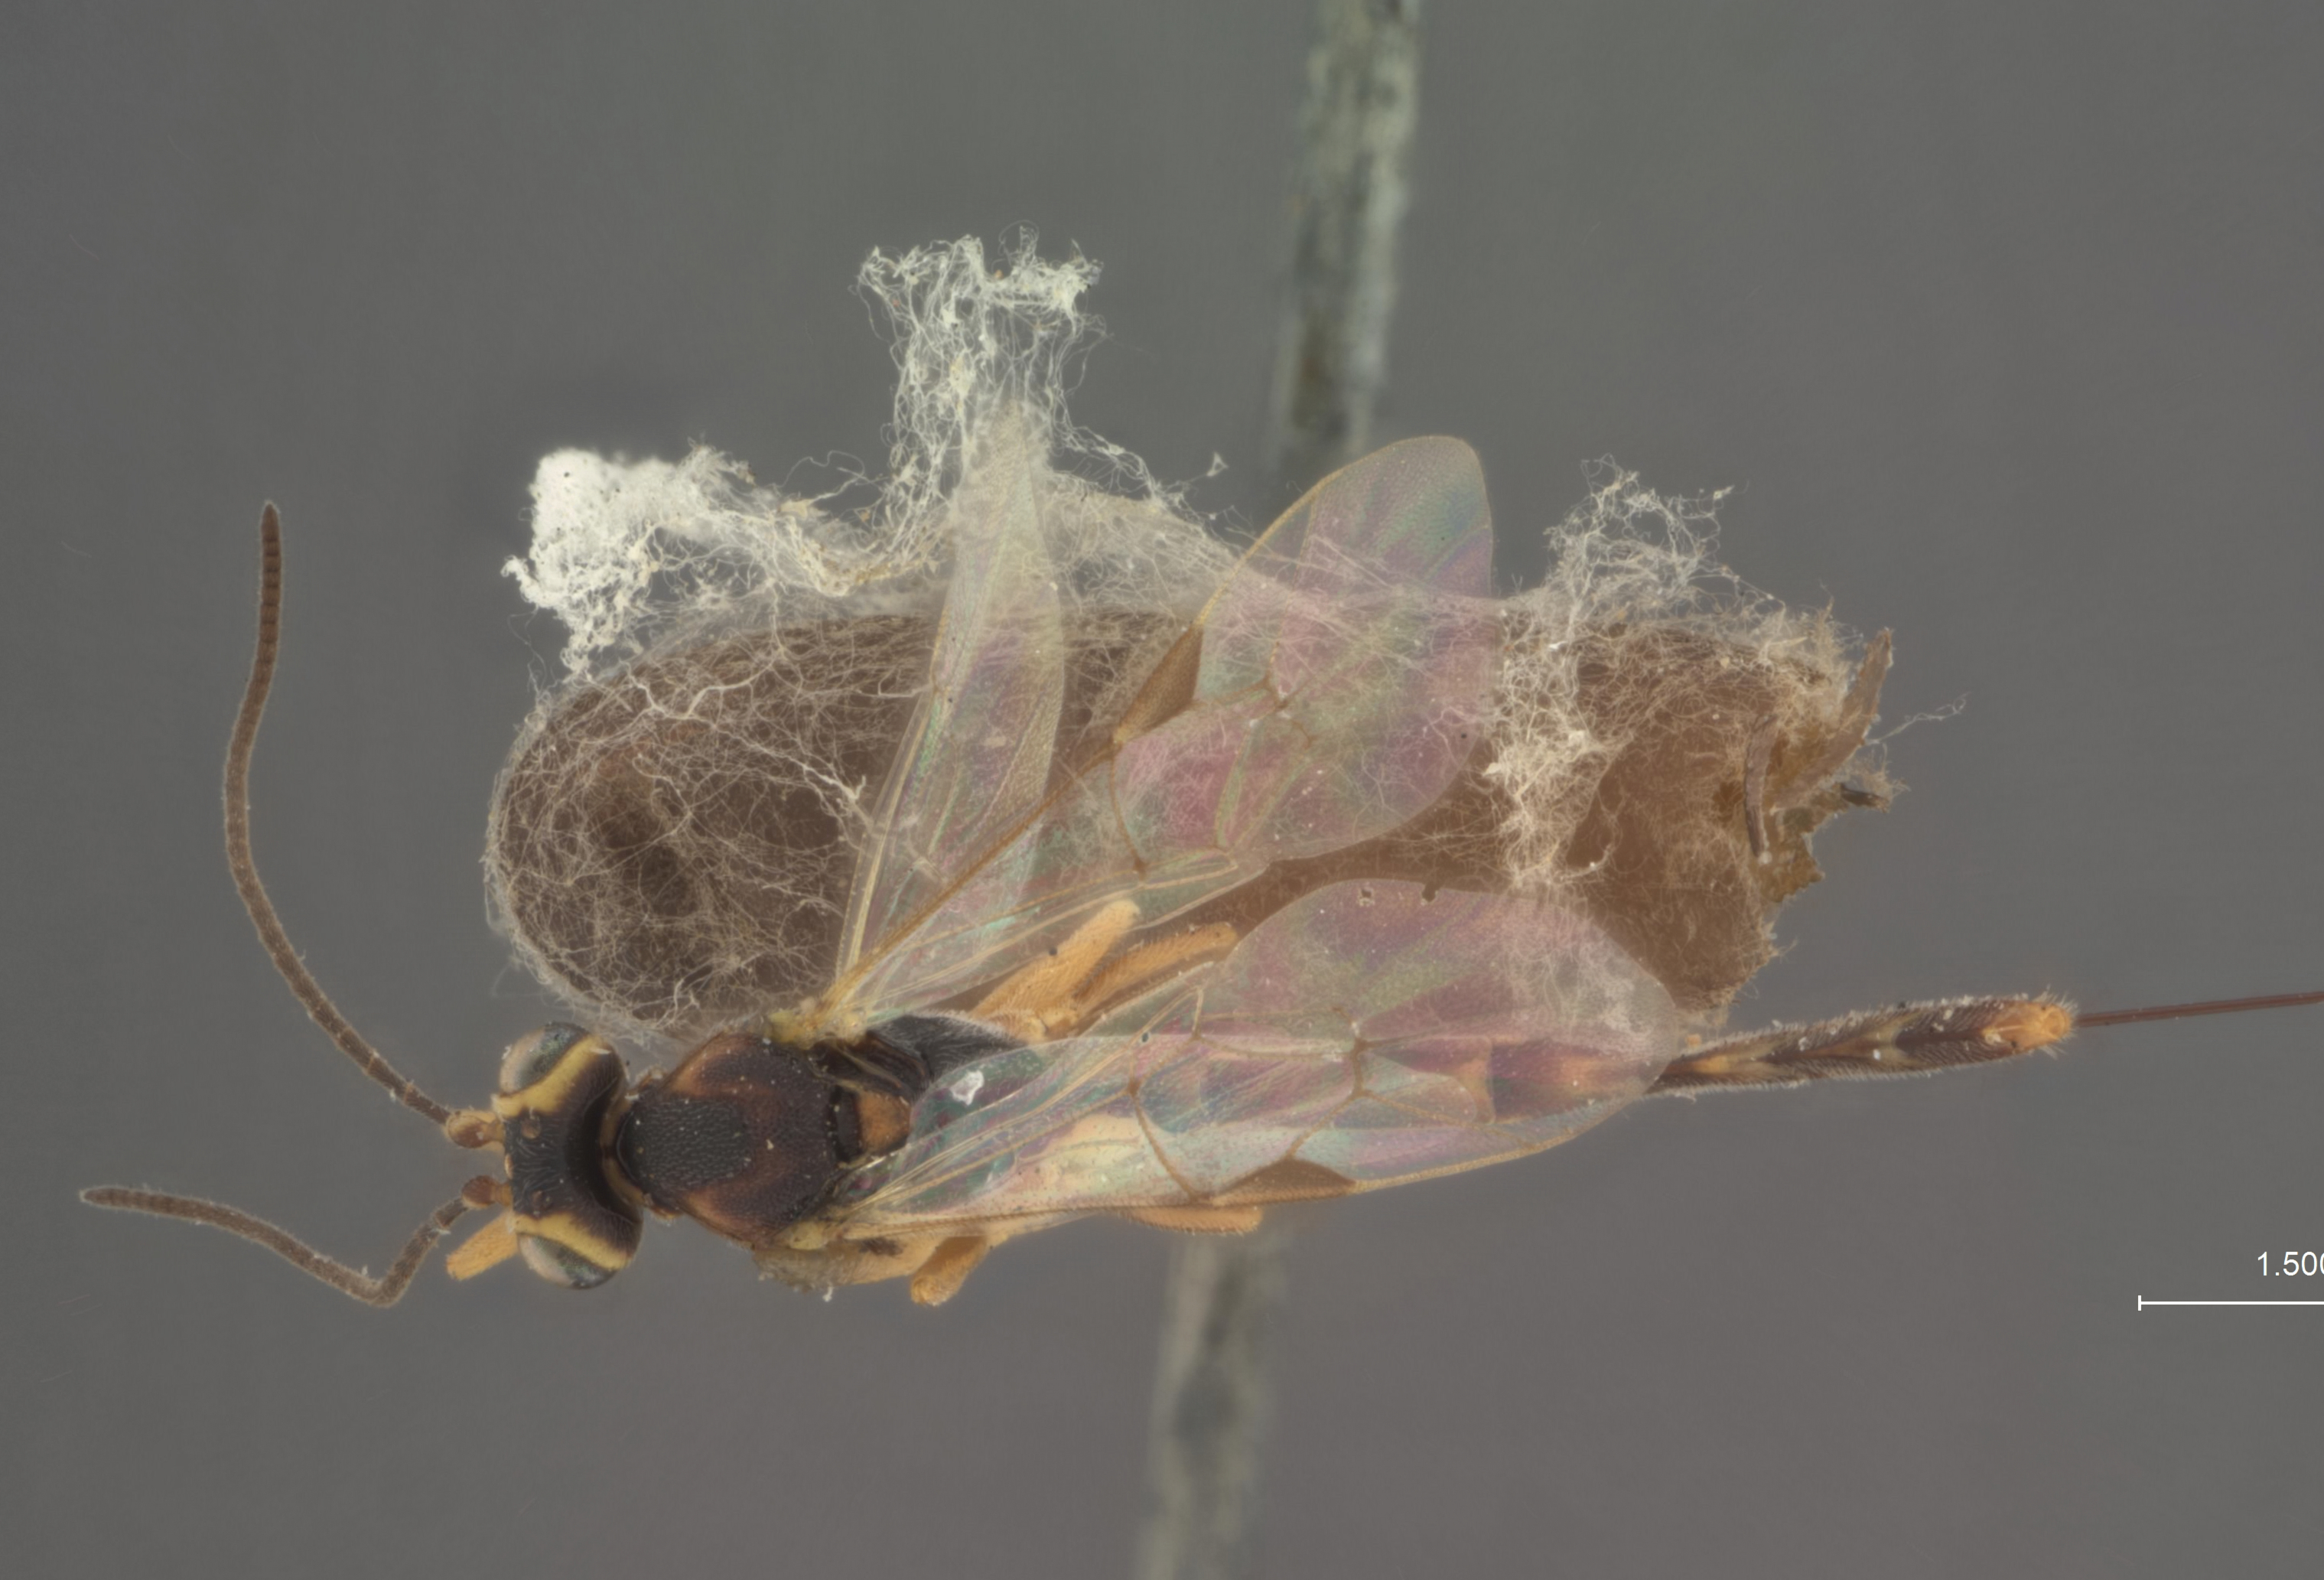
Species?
Cremastus epagoges
